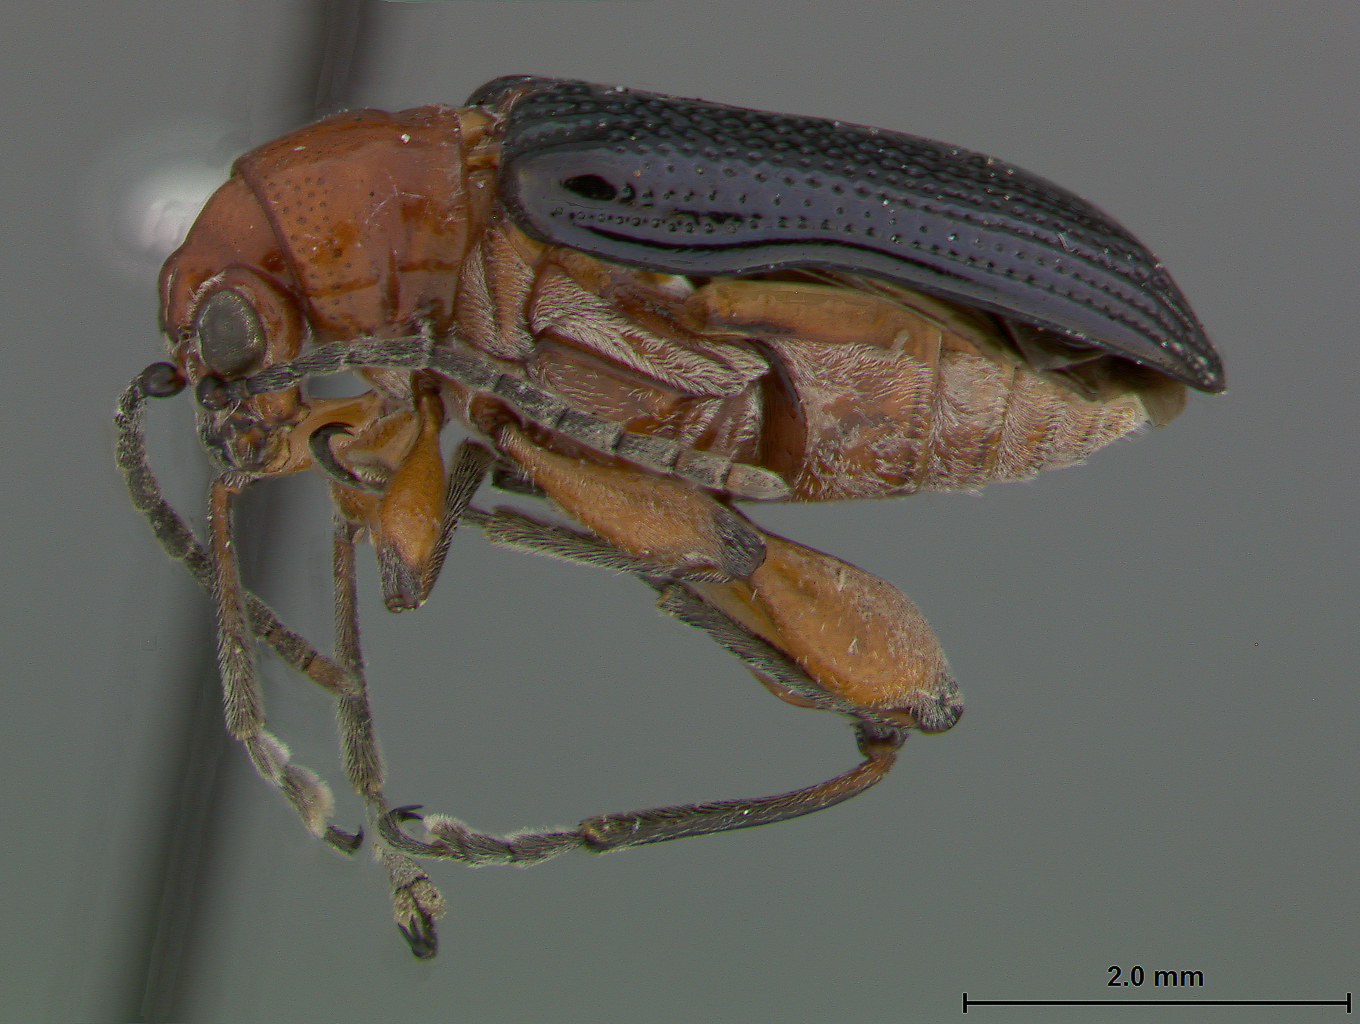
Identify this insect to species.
Lema cornuta
